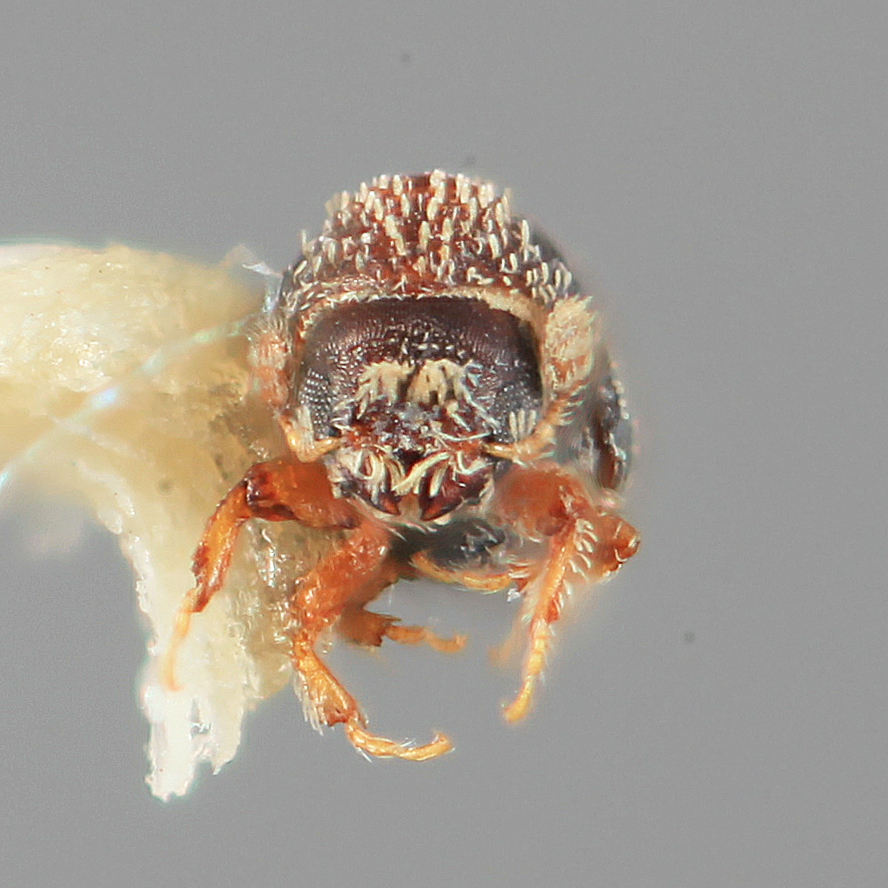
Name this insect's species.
Pseudothysanoes mancus
